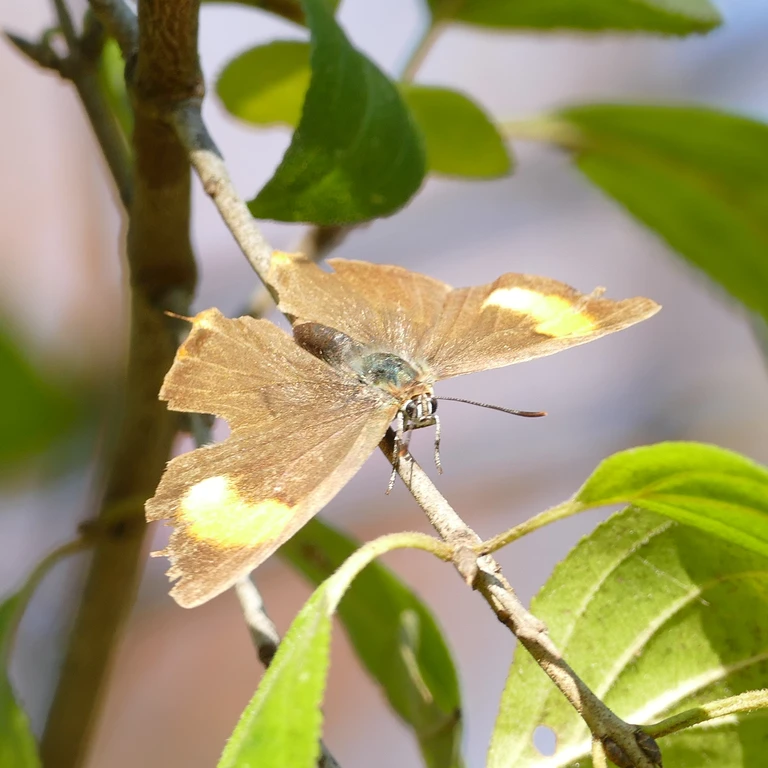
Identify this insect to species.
Thecla betulae
